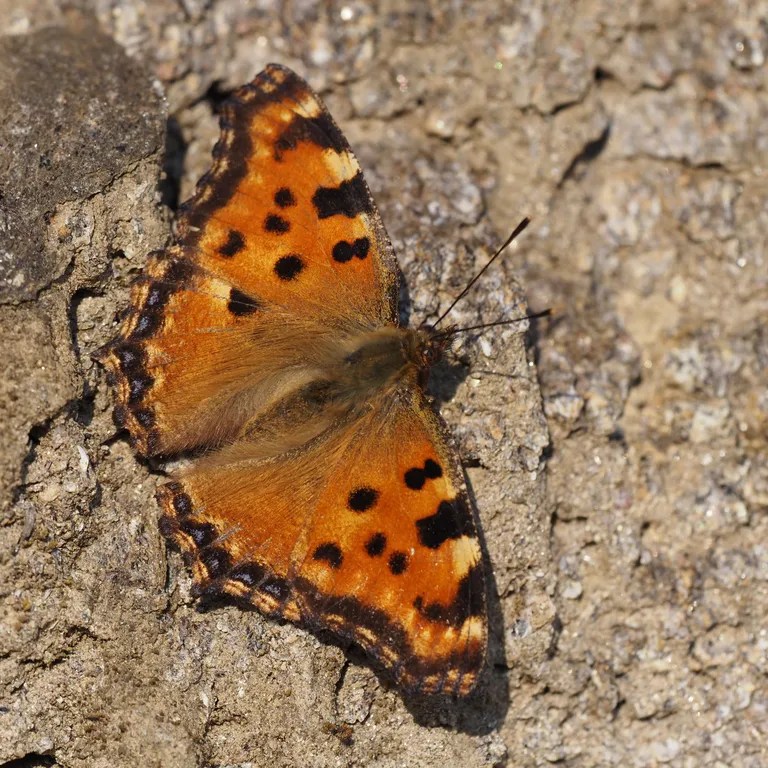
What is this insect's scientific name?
Nymphalis polychloros
